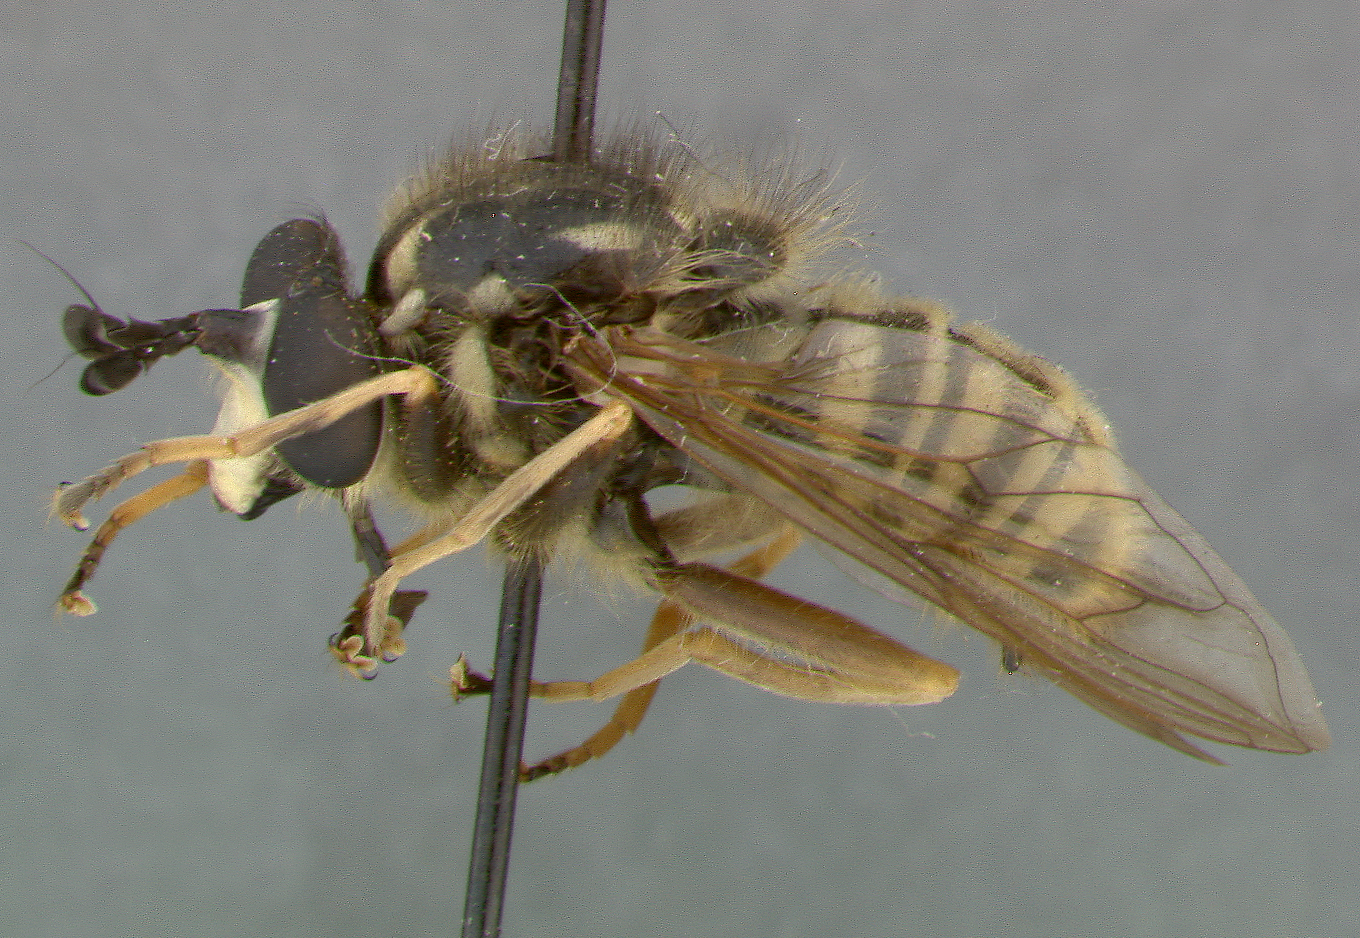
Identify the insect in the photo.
Sphecomyia occidentalis
